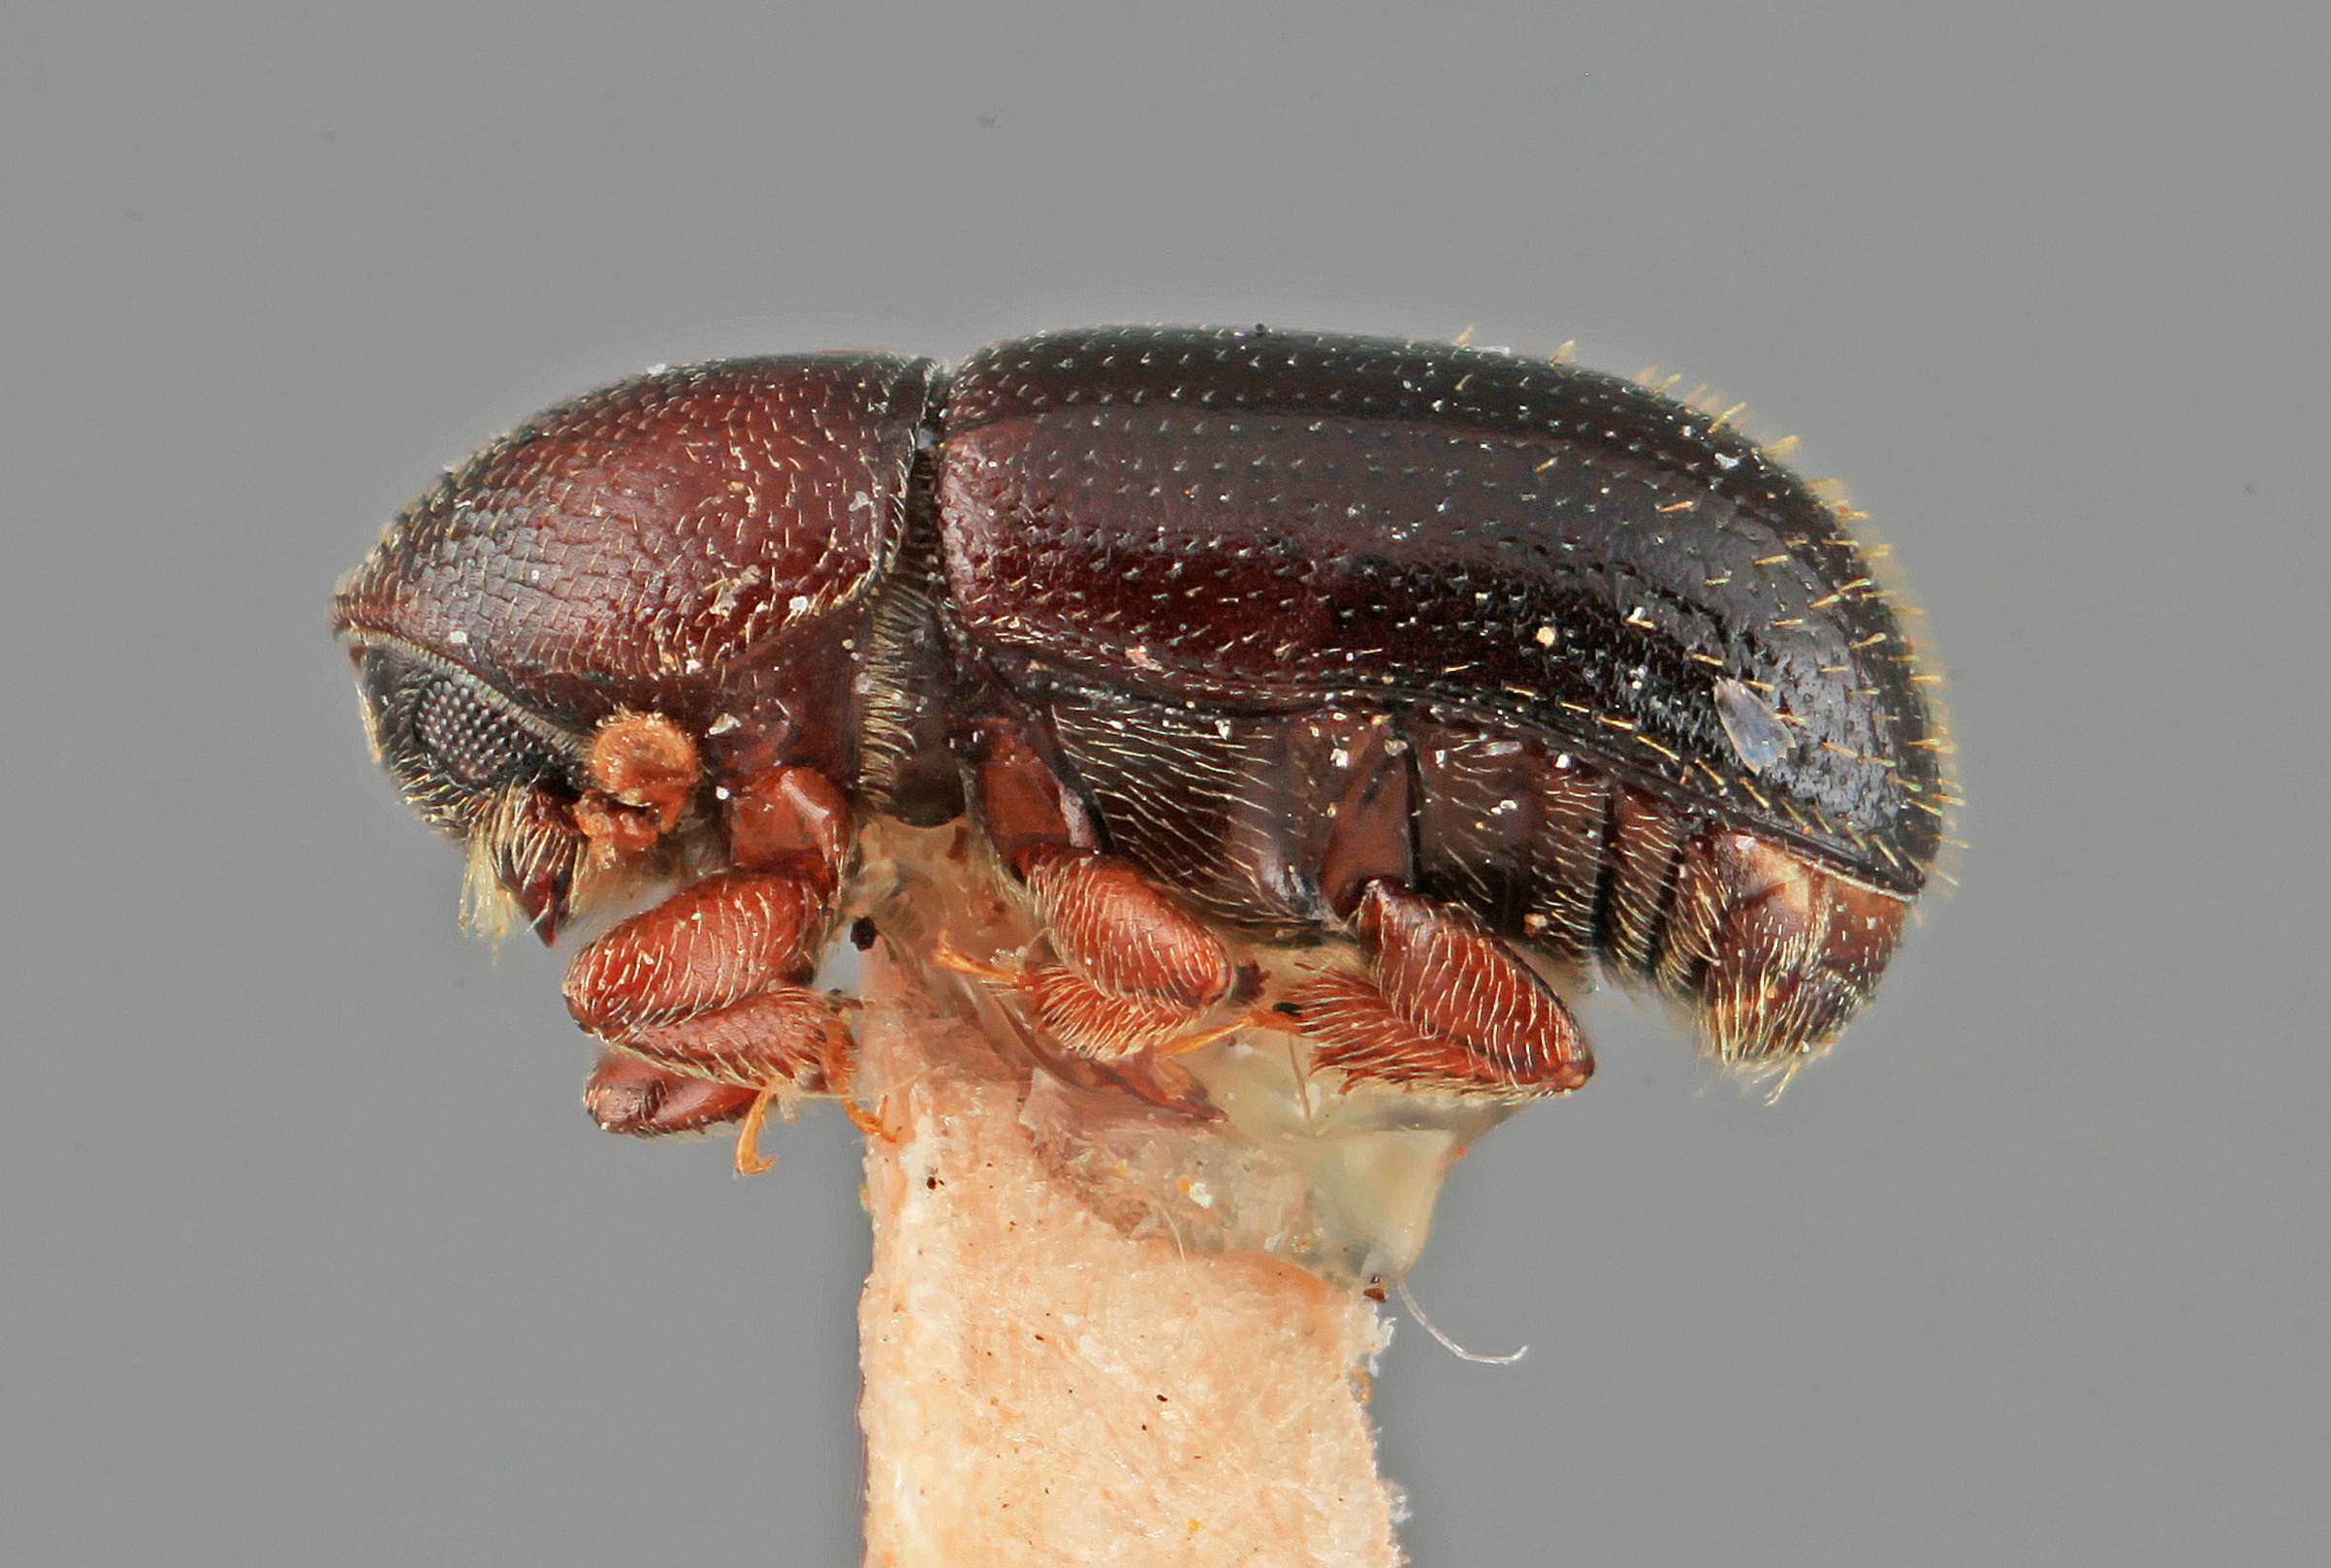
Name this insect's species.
Araptus mucunavorus
